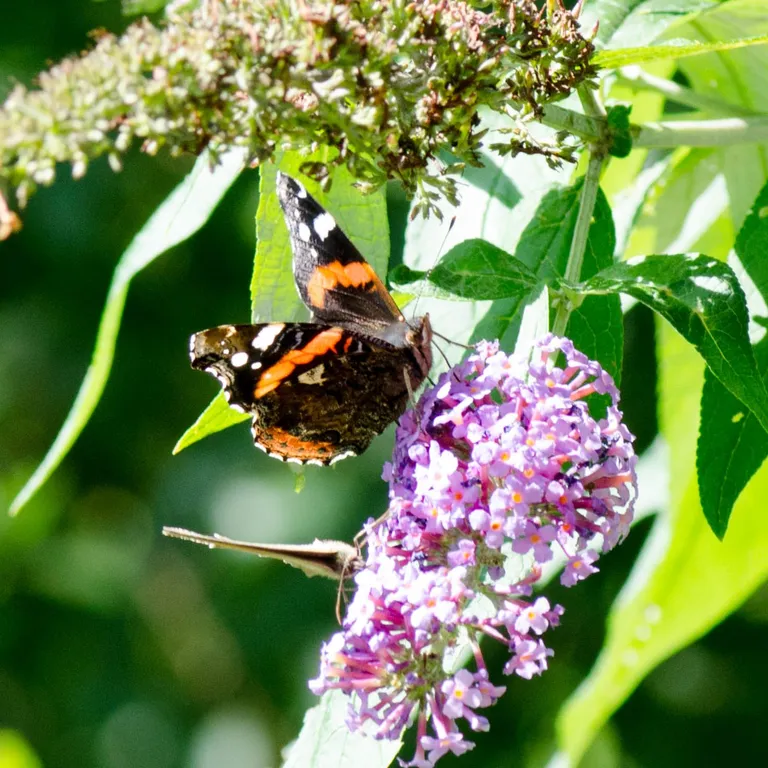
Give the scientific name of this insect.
Vanessa atalanta
